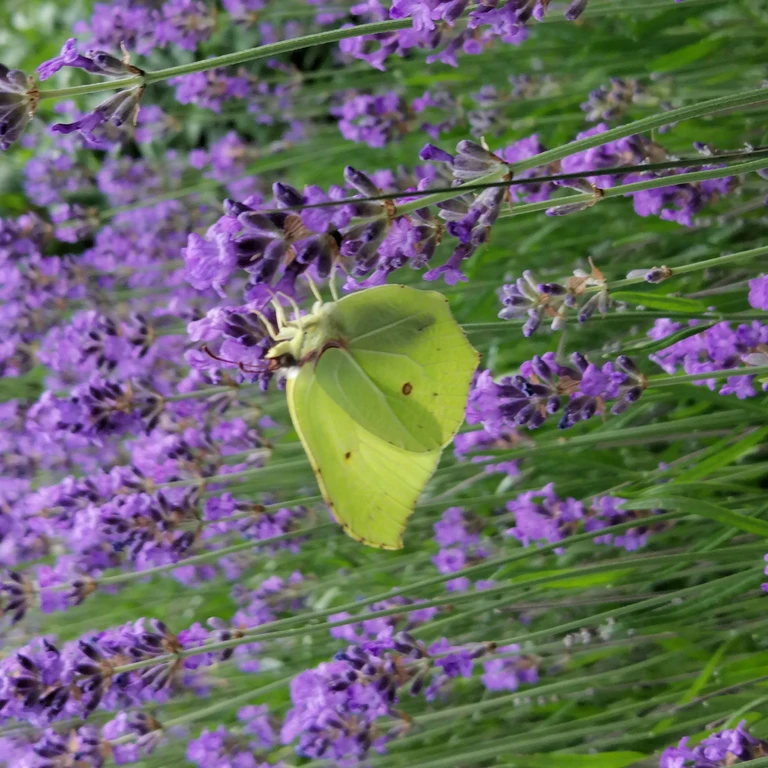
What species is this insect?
Gonepteryx rhamni
